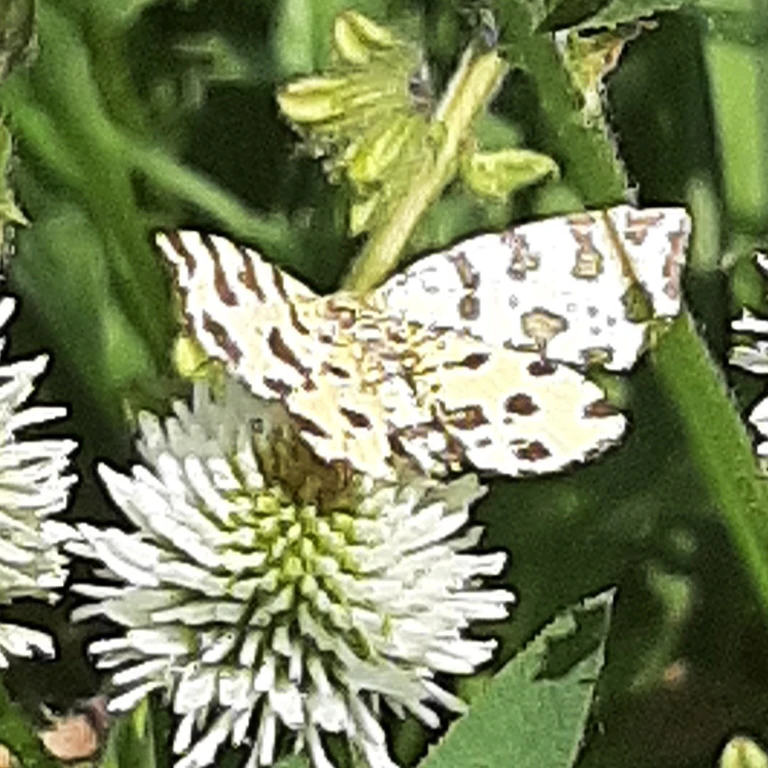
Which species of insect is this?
Pseudopanthera macularia
